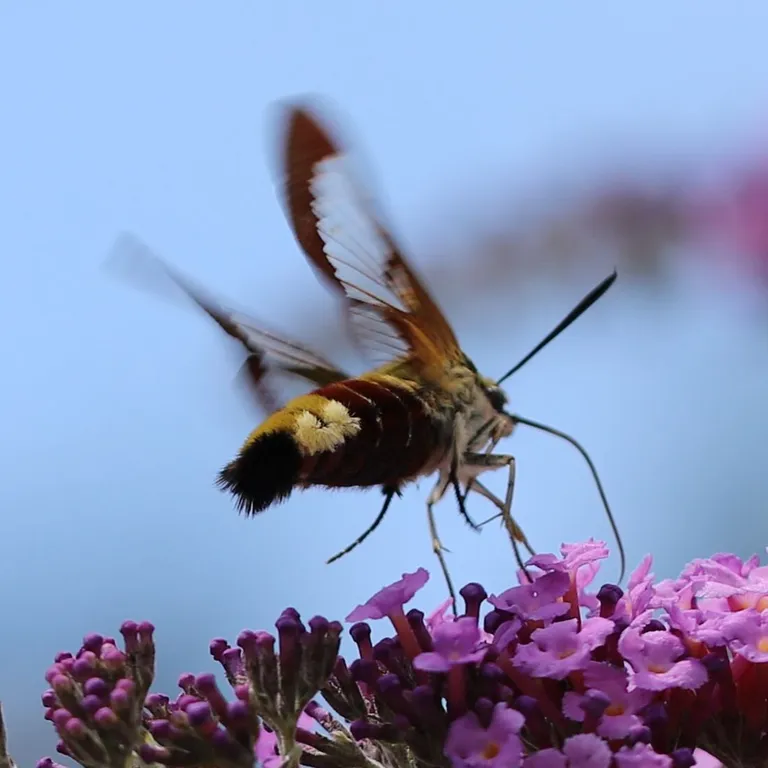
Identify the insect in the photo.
Hemaris fuciformis
